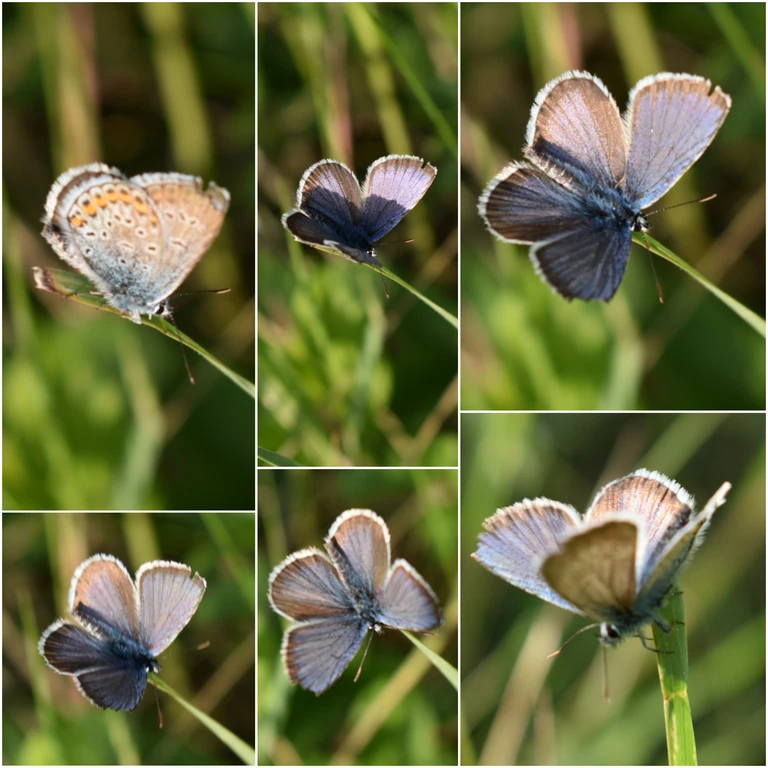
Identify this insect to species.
Plebejus argus
